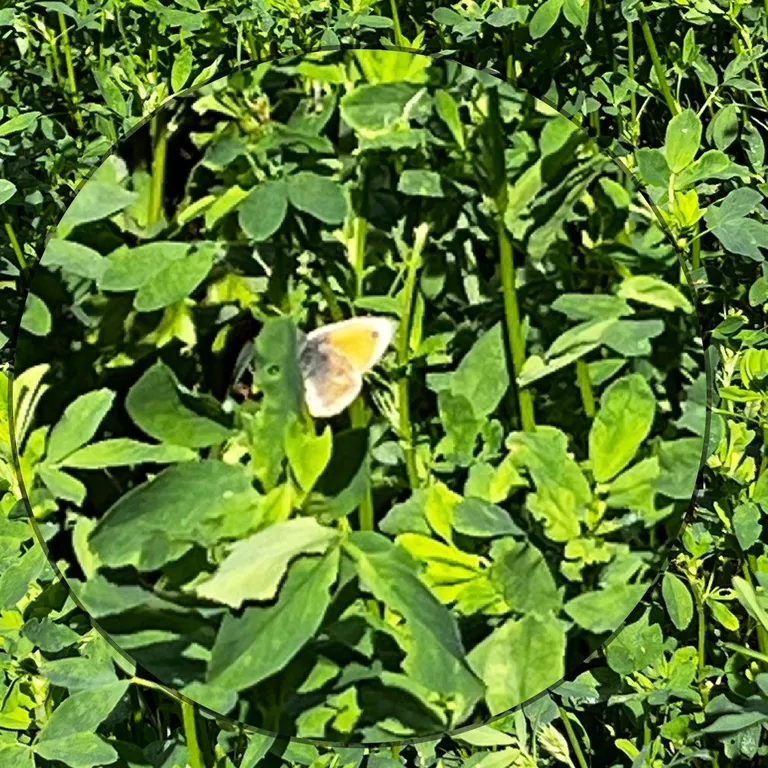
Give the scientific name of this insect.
Coenonympha pamphilus
